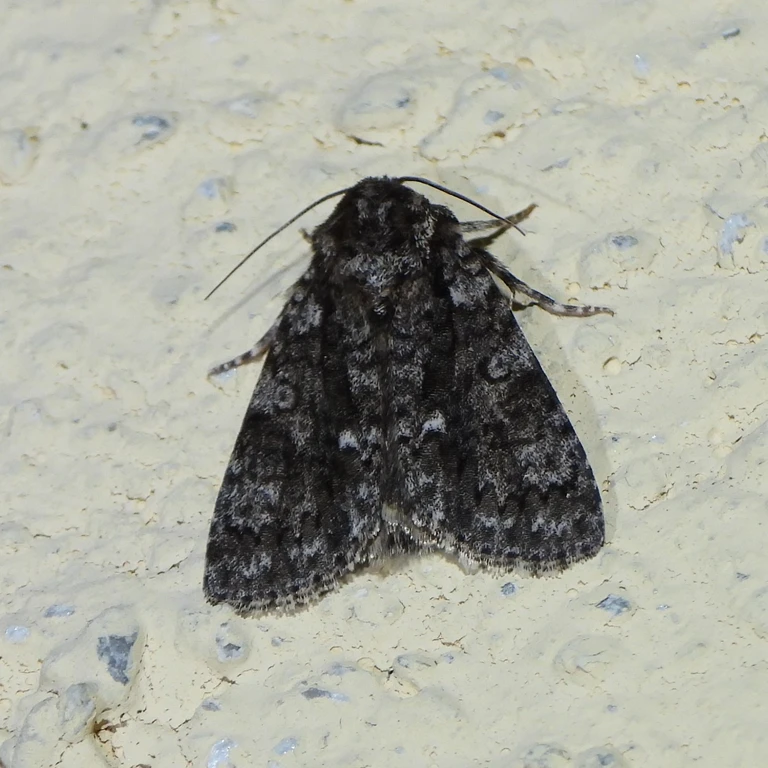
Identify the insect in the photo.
Acronicta rumicis
